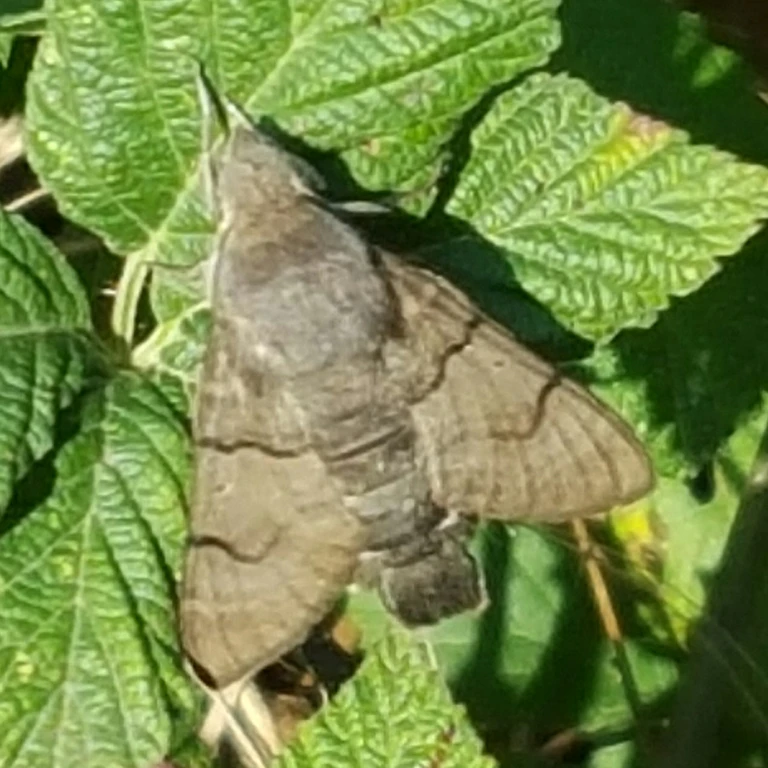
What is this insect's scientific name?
Macroglossum stellatarum
